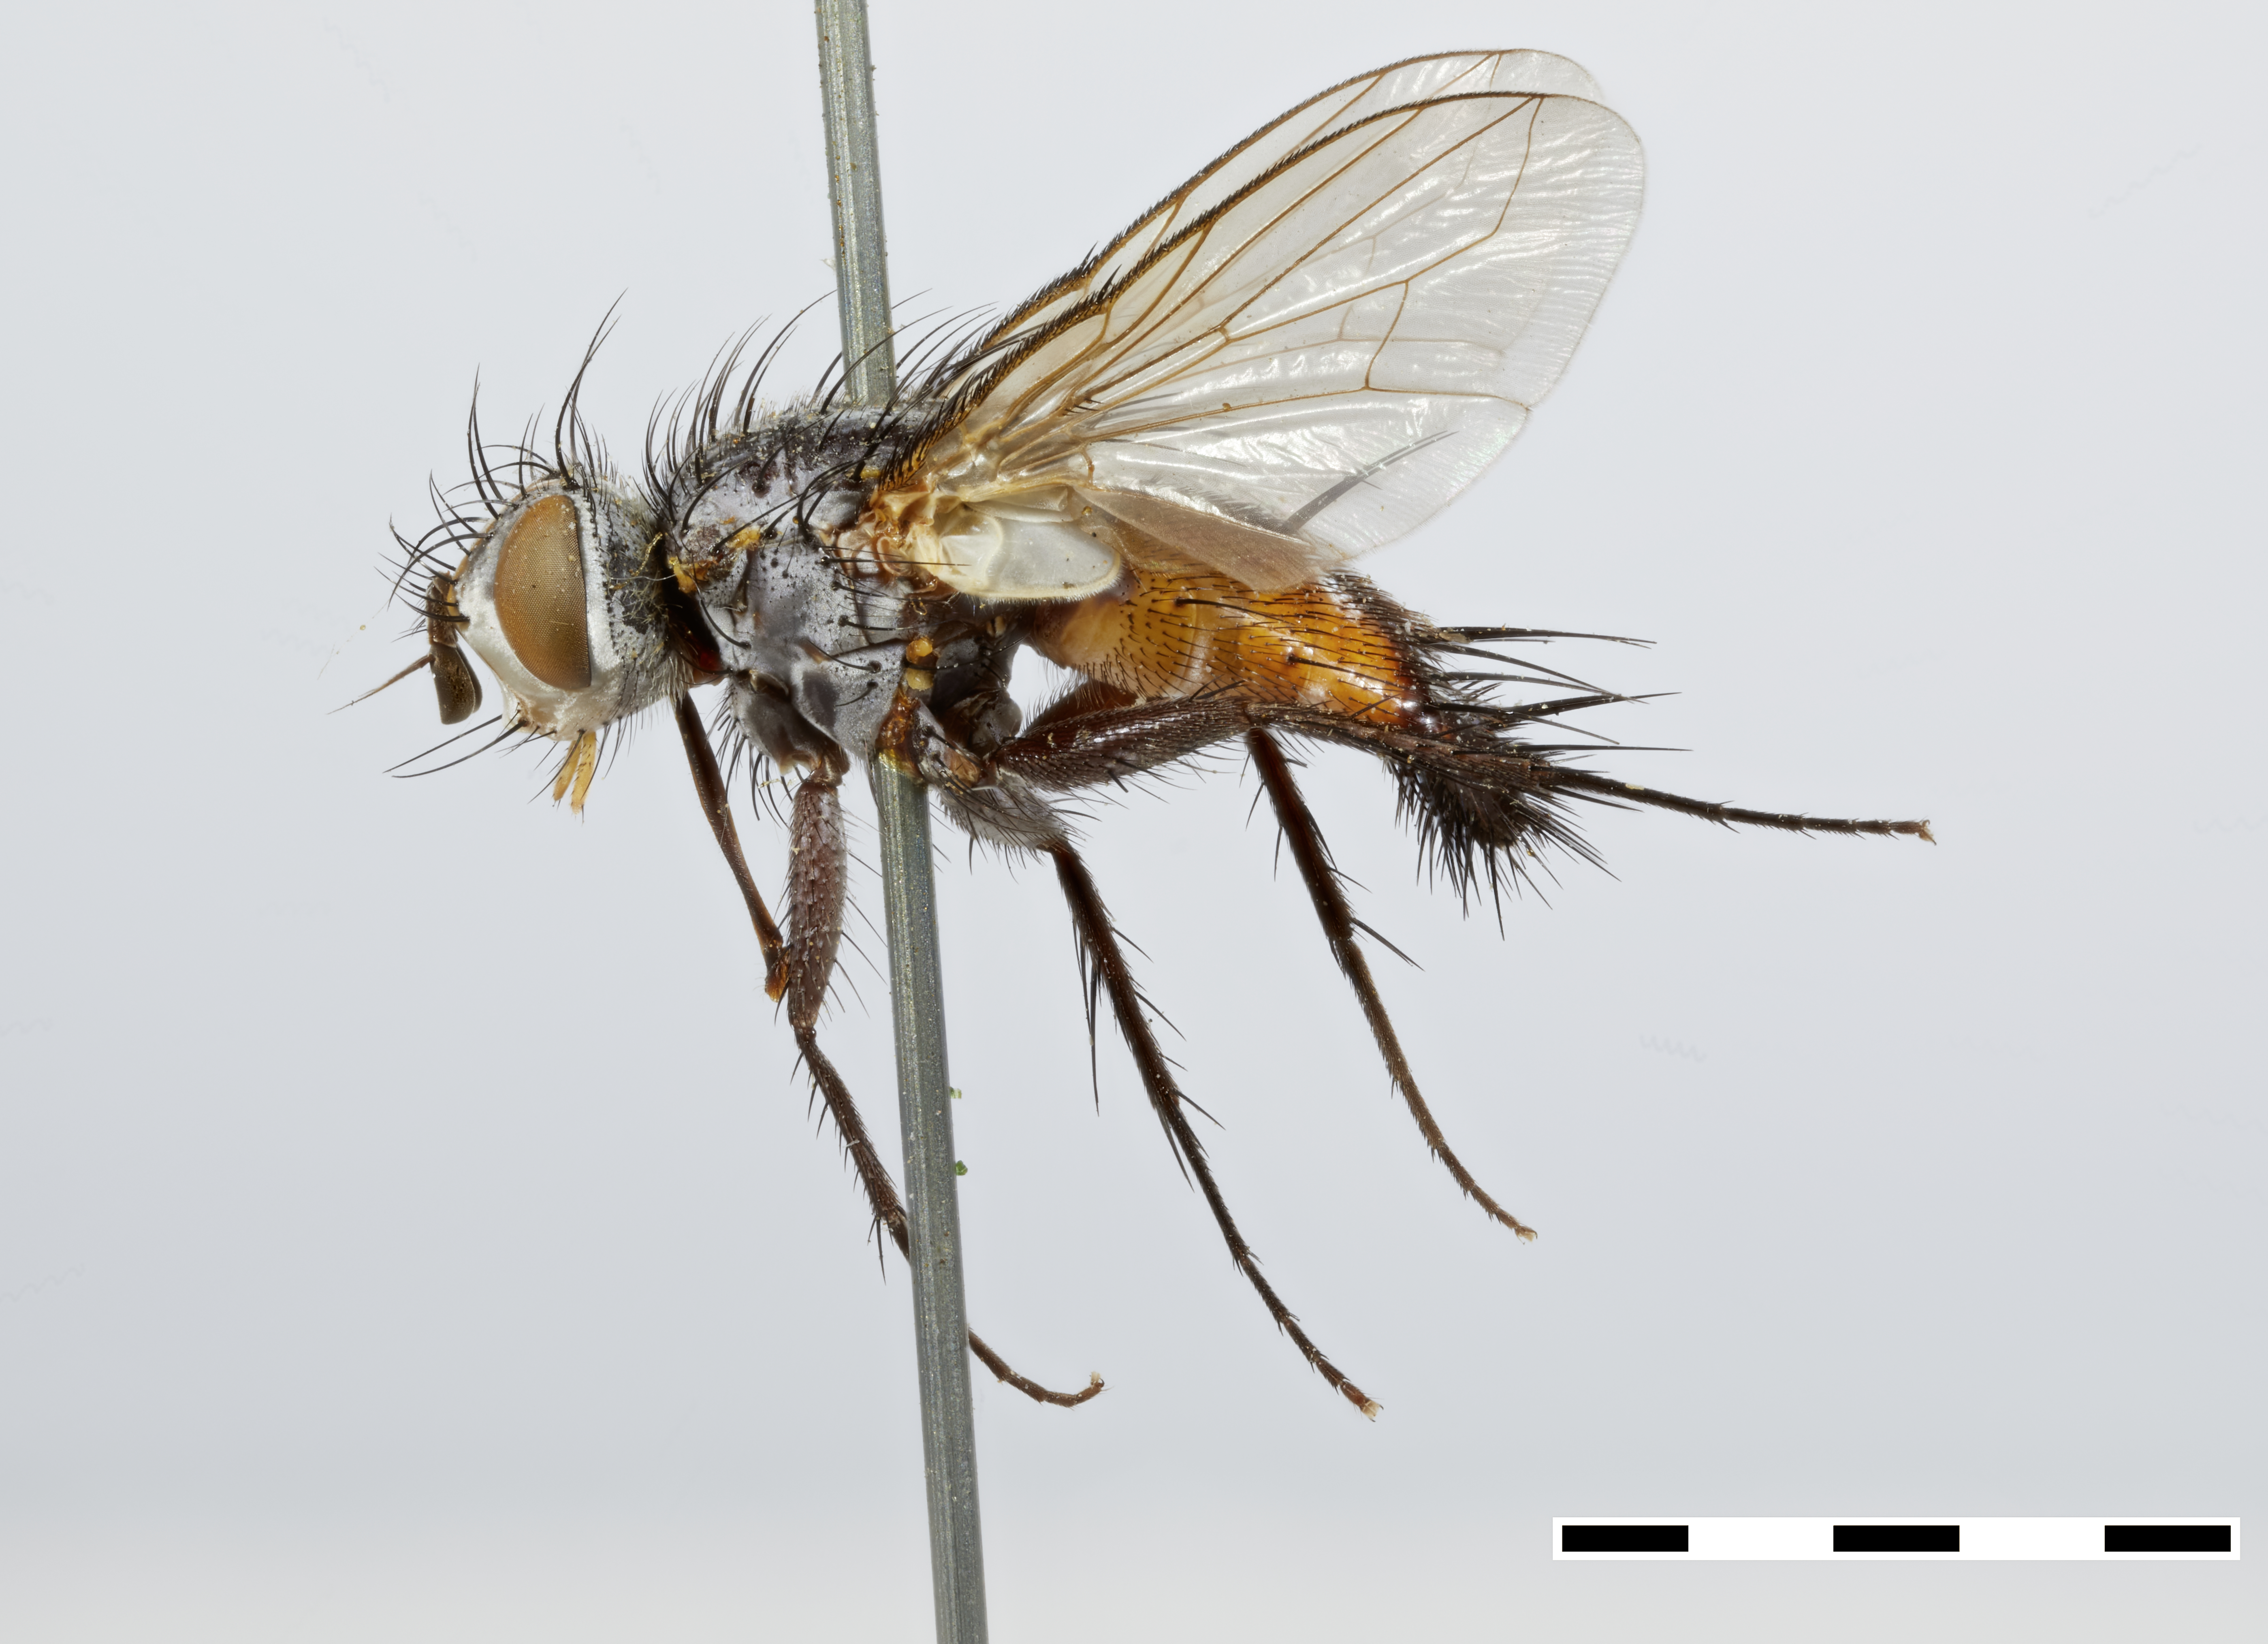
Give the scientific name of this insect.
Aphria occidentale
